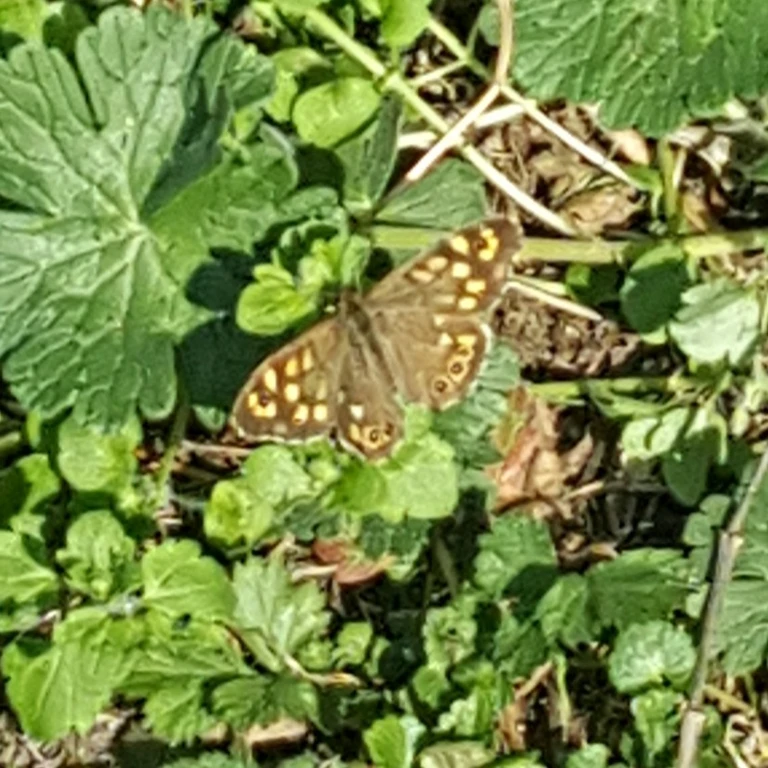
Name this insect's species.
Pararge aegeria
